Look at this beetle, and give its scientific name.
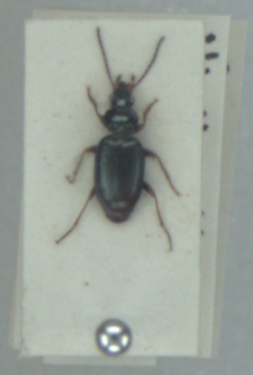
Bembidion deletum
